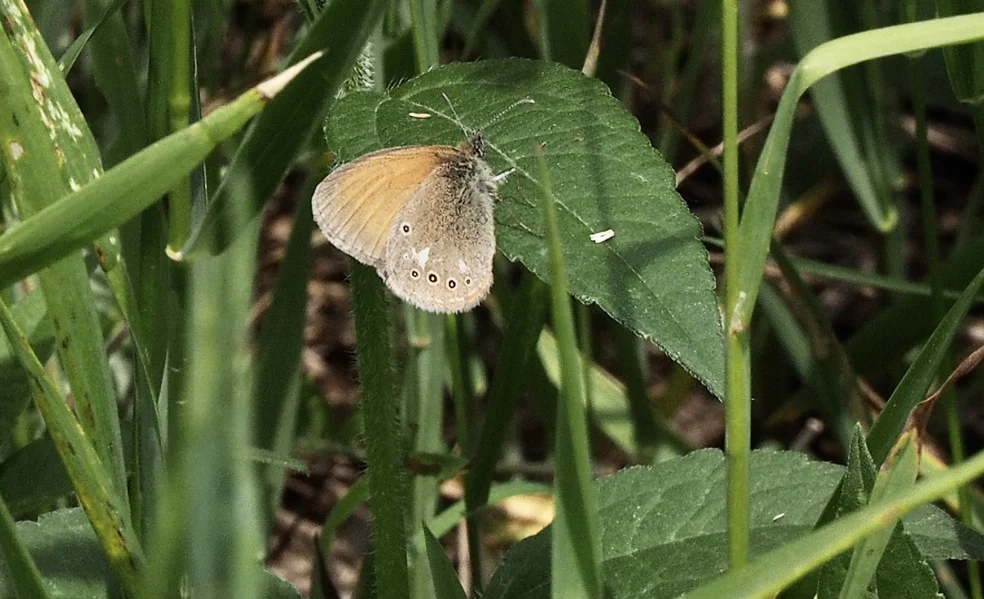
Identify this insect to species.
Coenonympha glycerion (also Coenonympha iphis)
